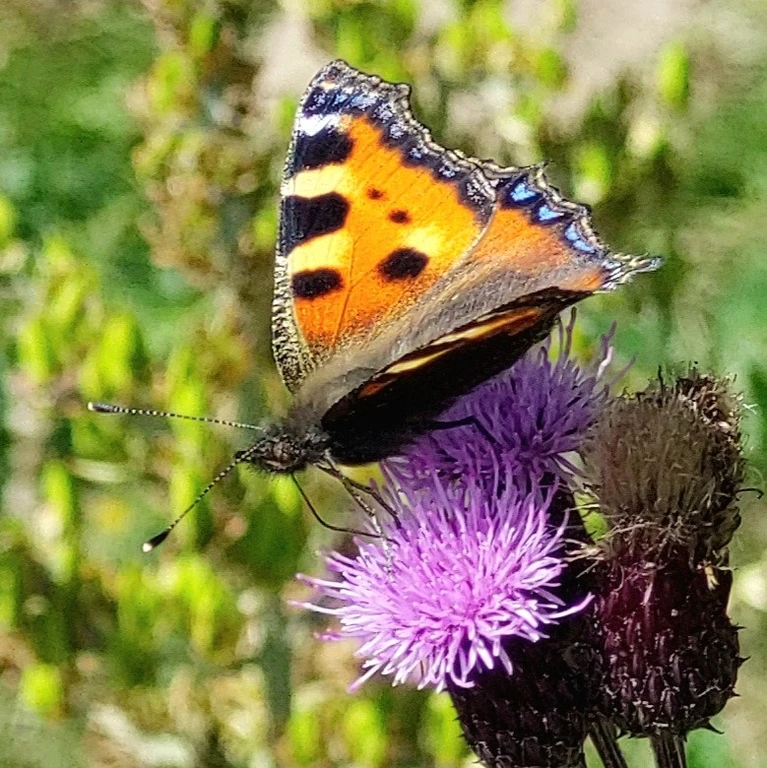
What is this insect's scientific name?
Aglais urticae
